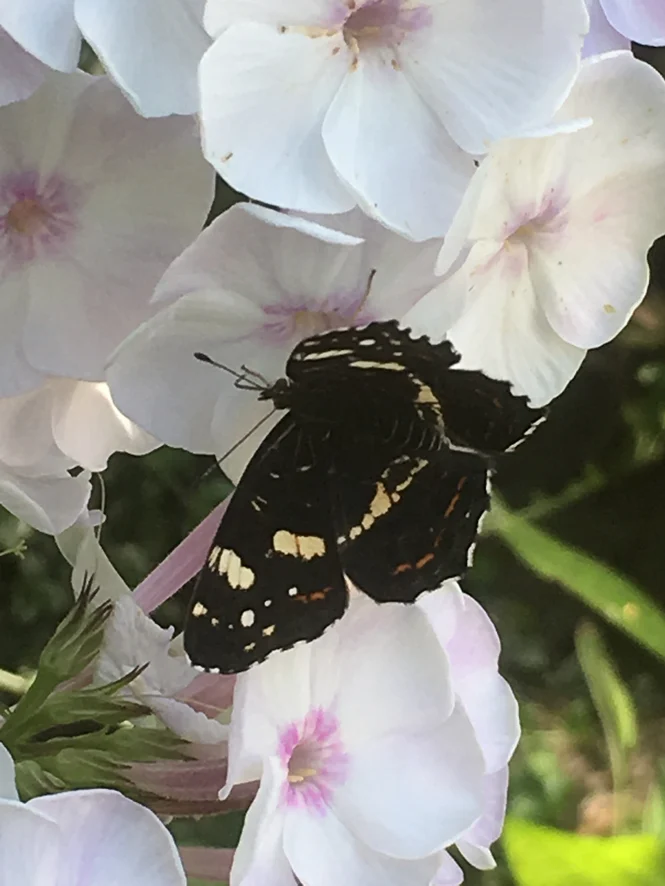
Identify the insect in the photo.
Araschnia levana
